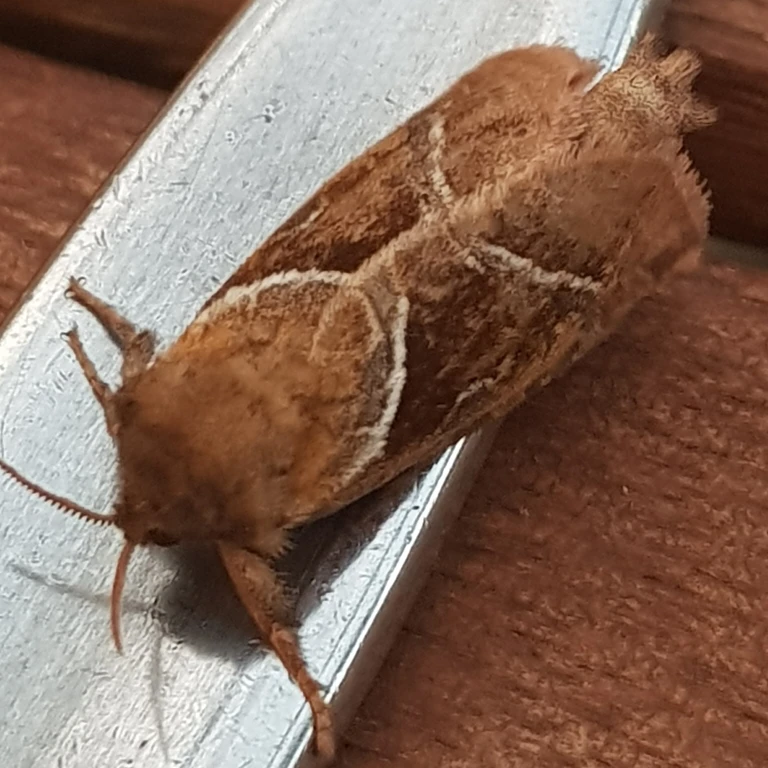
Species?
Triodia sylvina
